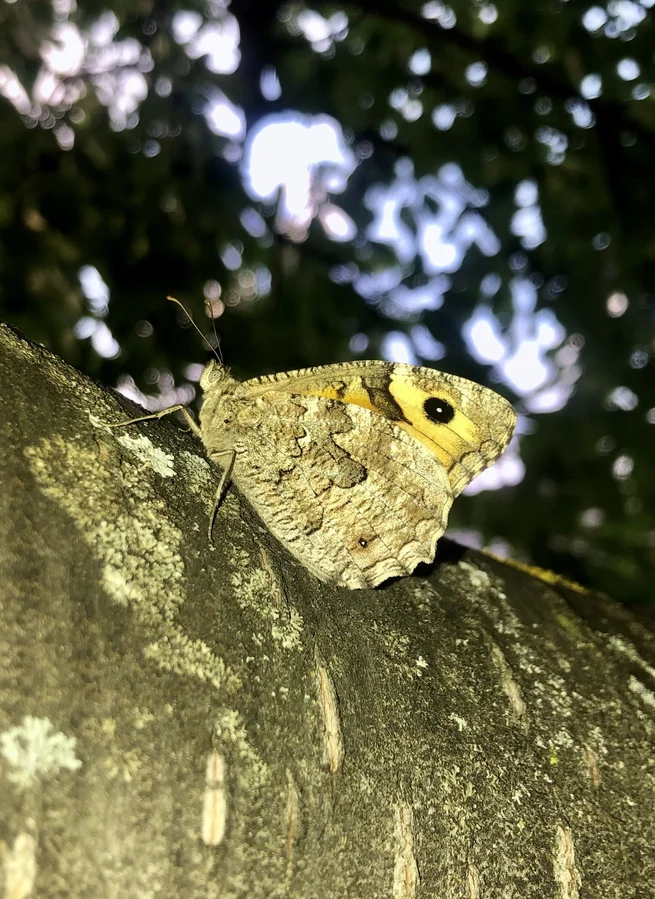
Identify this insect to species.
Hipparchia semele
